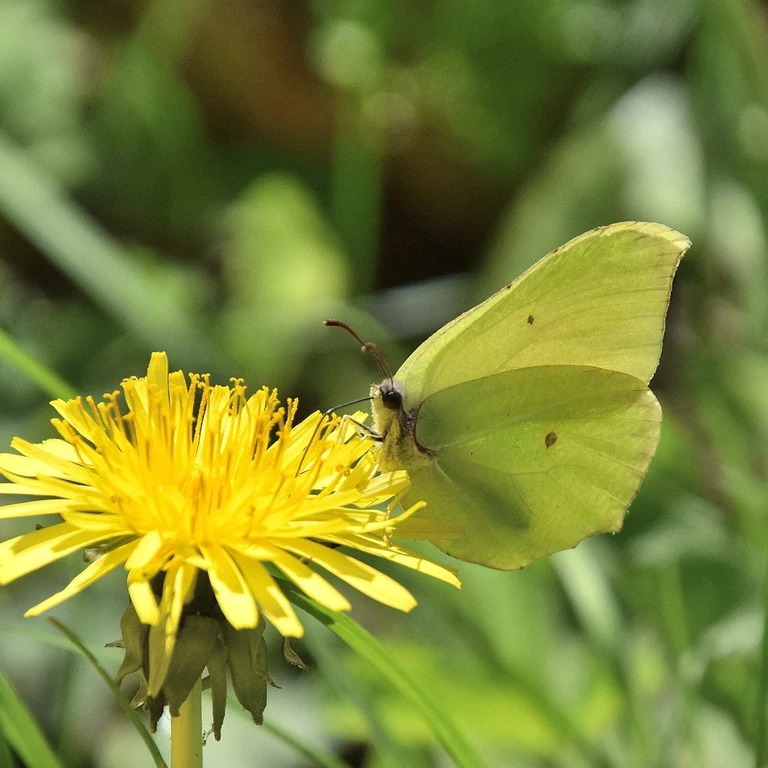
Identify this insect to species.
Gonepteryx rhamni
